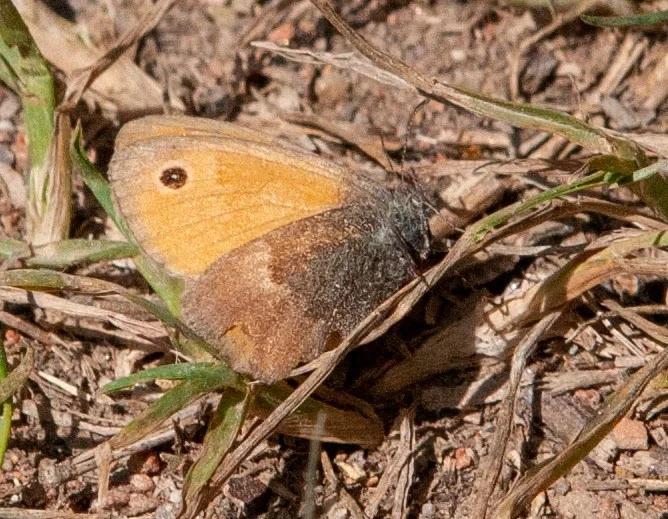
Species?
Coenonympha pamphilus
